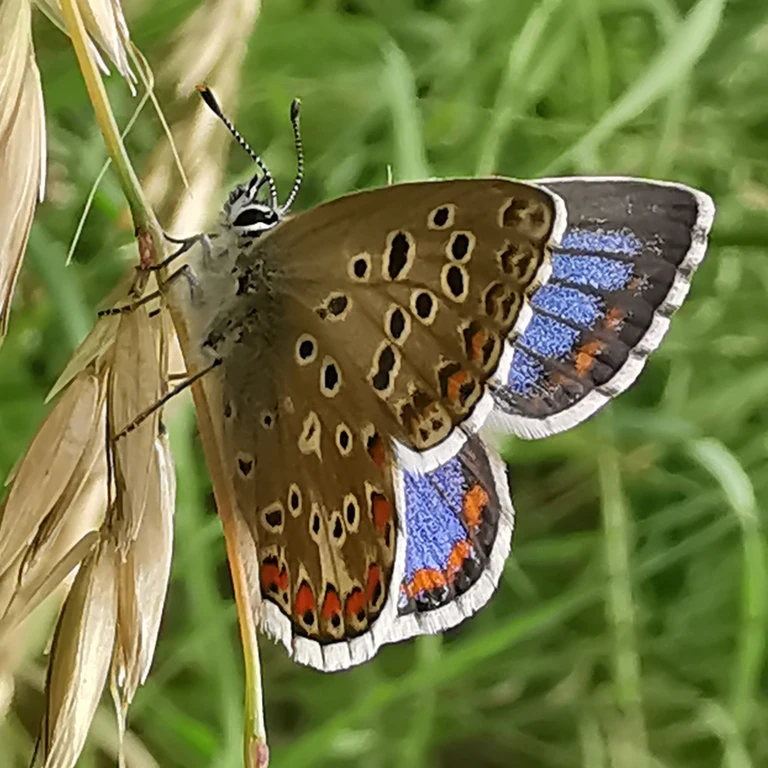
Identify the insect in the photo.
Lysandra bellargus
